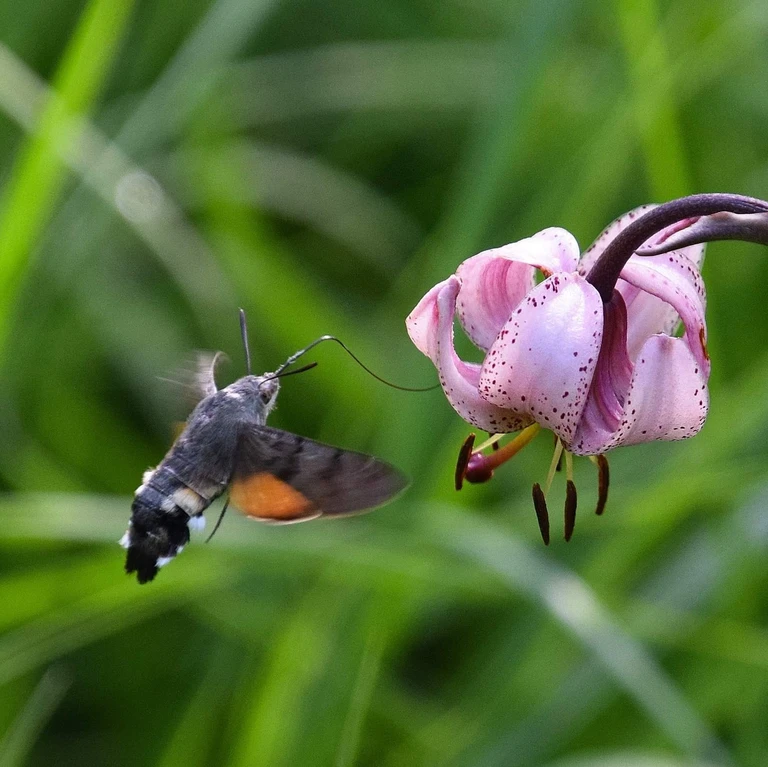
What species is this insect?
Macroglossum stellatarum
